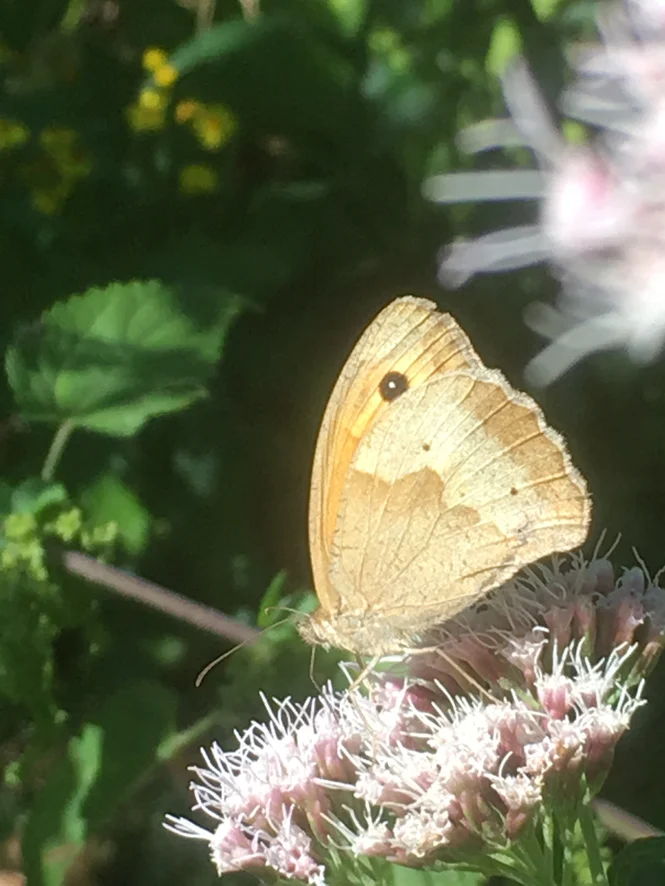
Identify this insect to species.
Maniola jurtina
